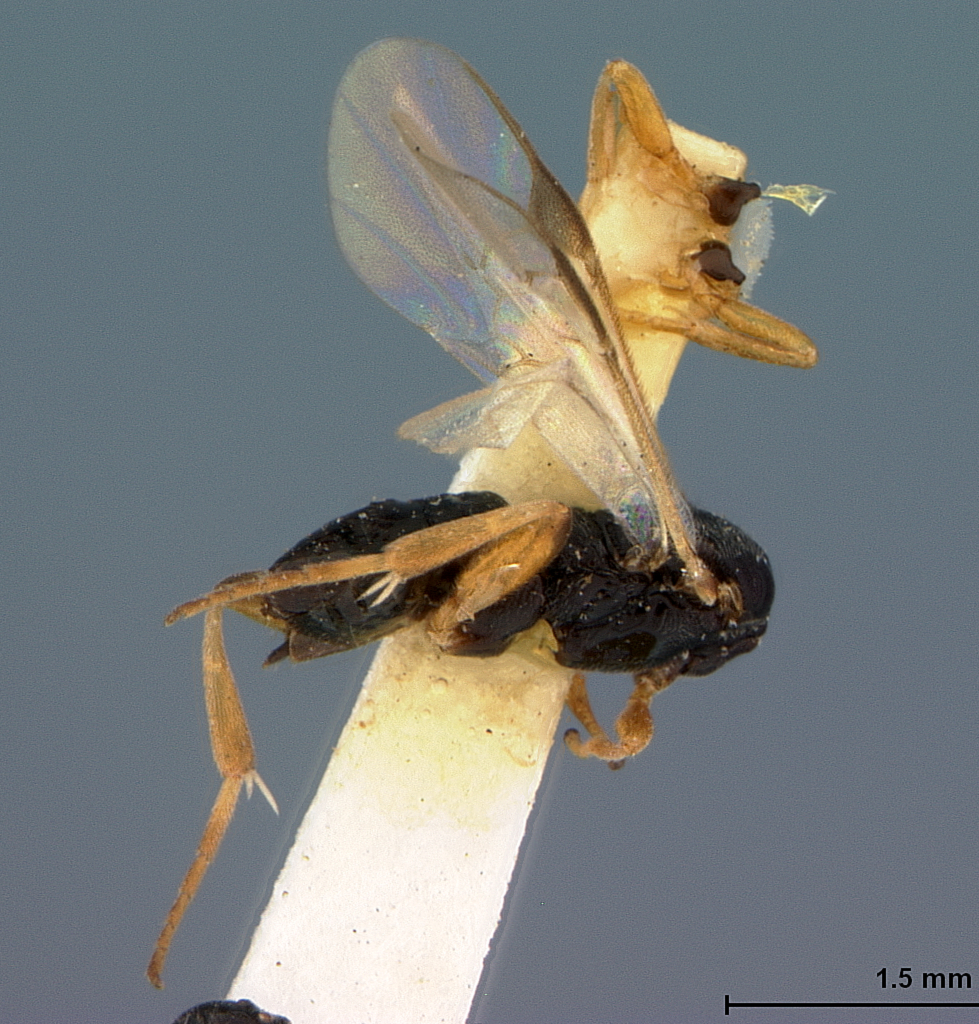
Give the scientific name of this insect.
Apanteles charadrae
